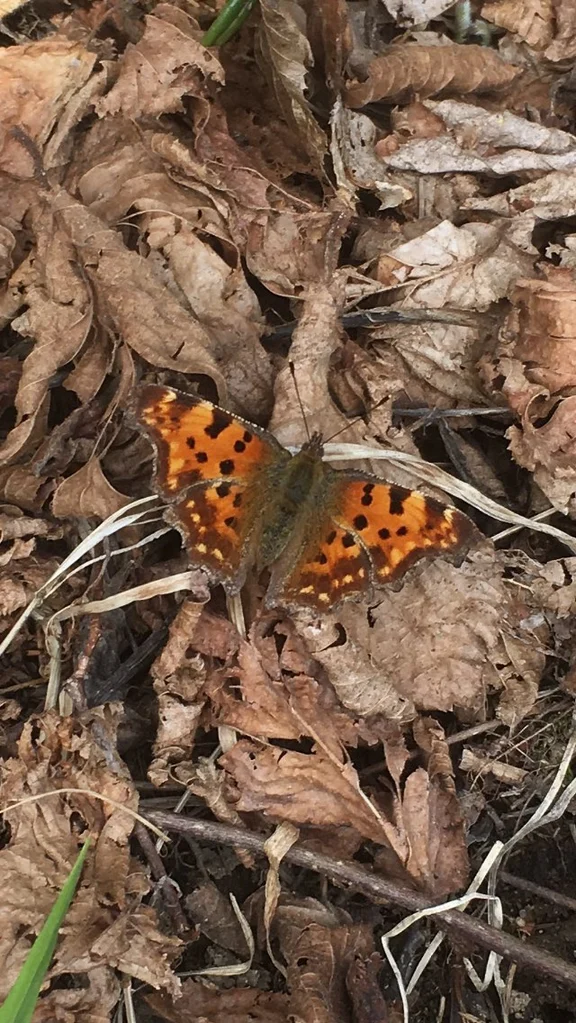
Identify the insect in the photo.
Polygonia c-album
